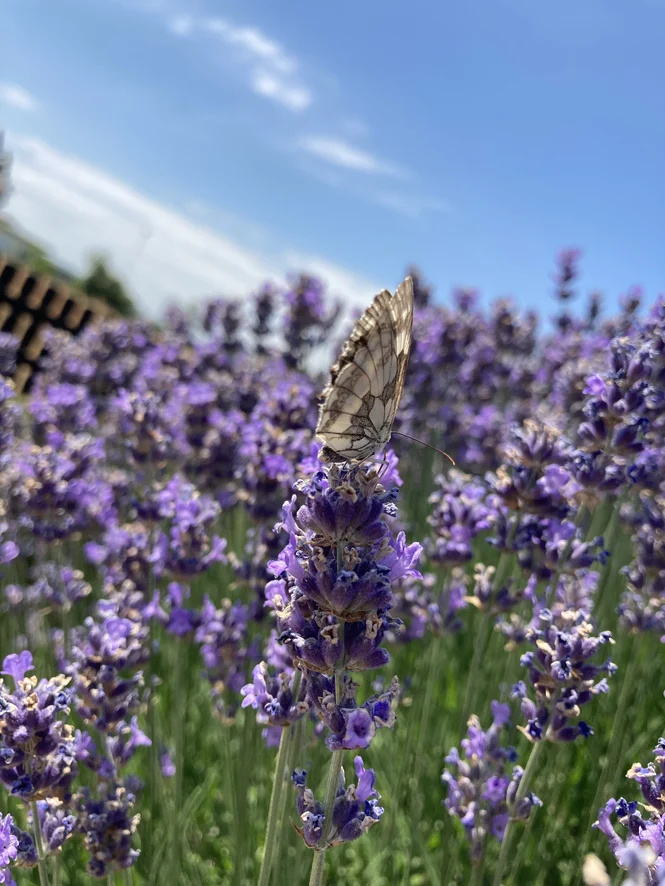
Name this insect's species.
Melanargia galathea
